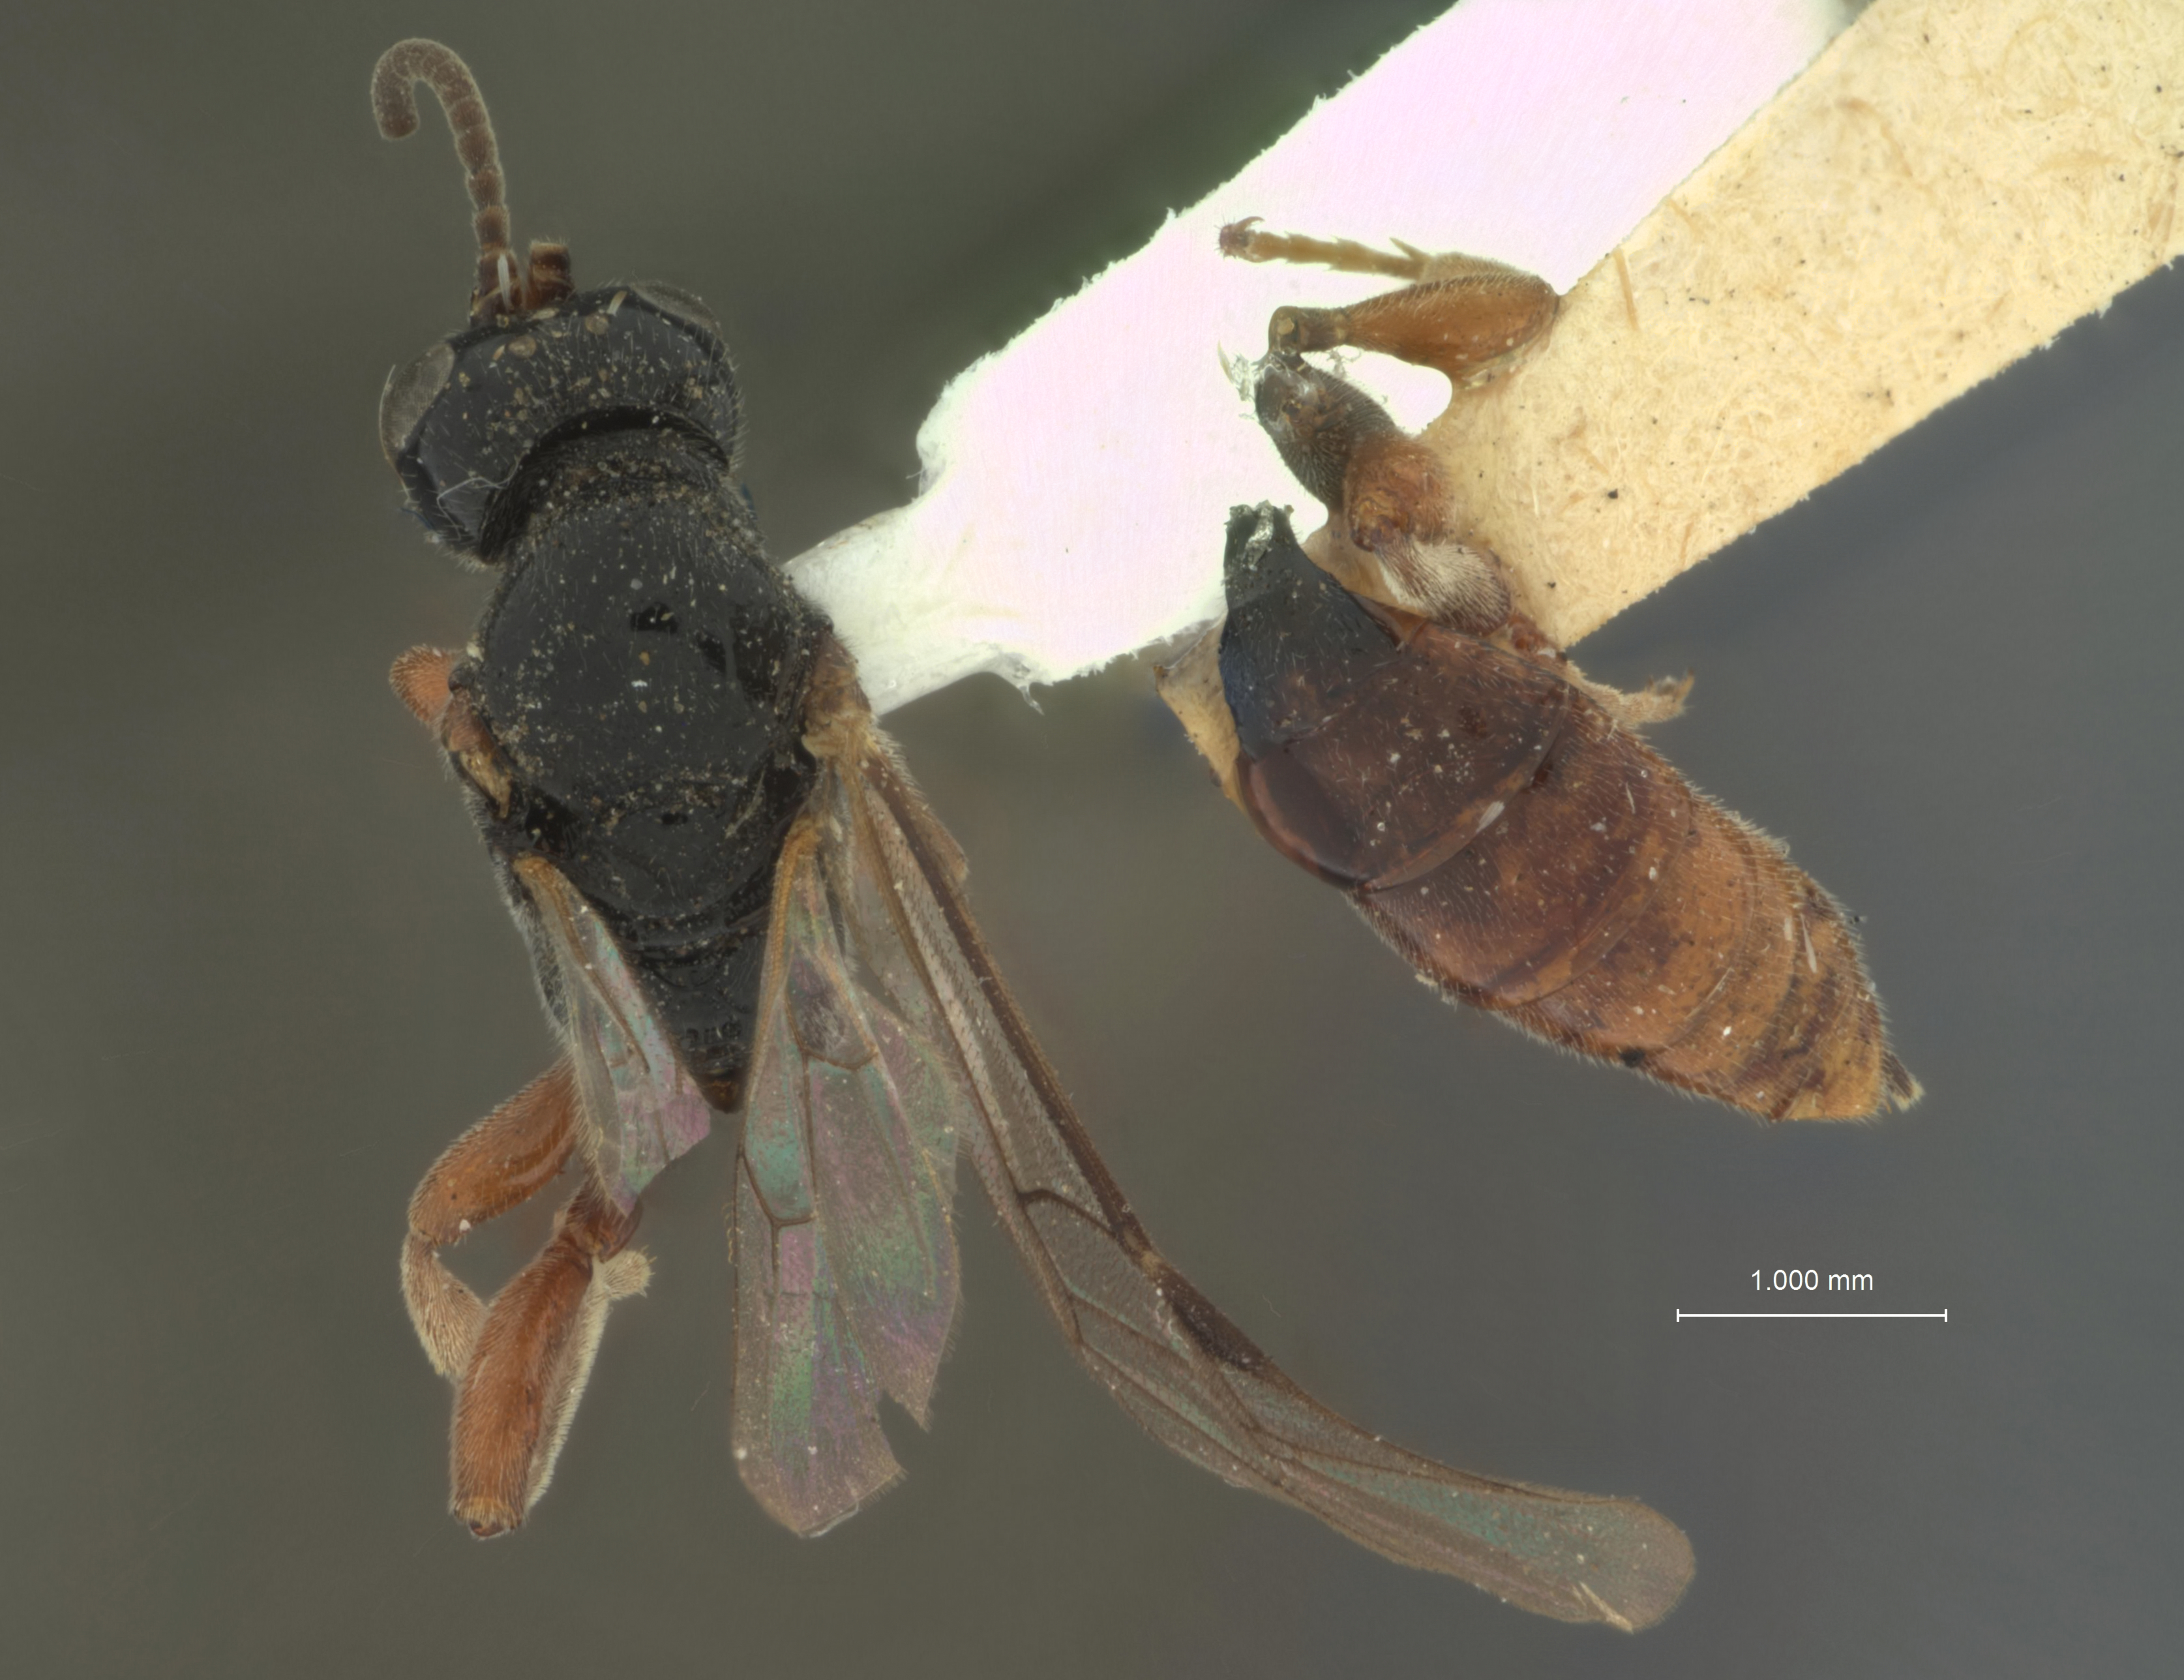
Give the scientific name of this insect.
Nematomicrus coloradensis
